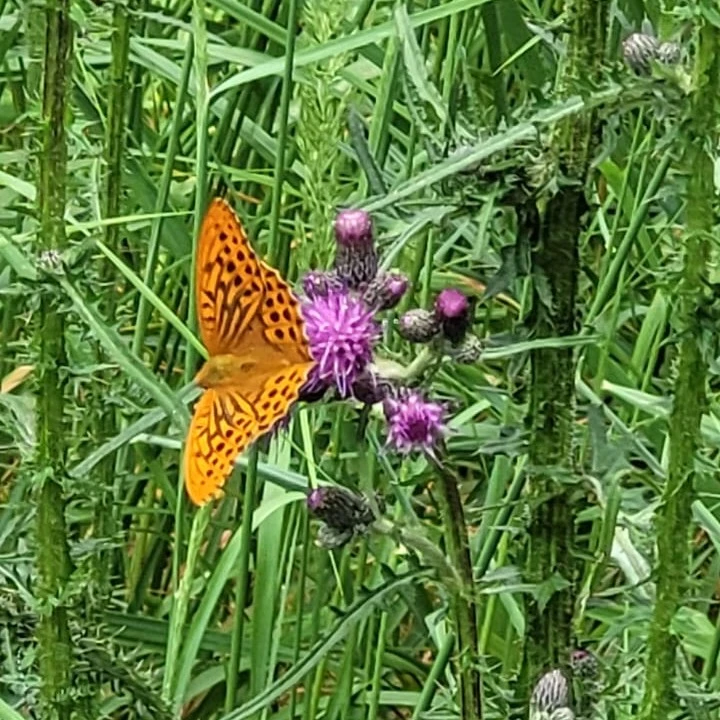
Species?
Argynnis paphia
